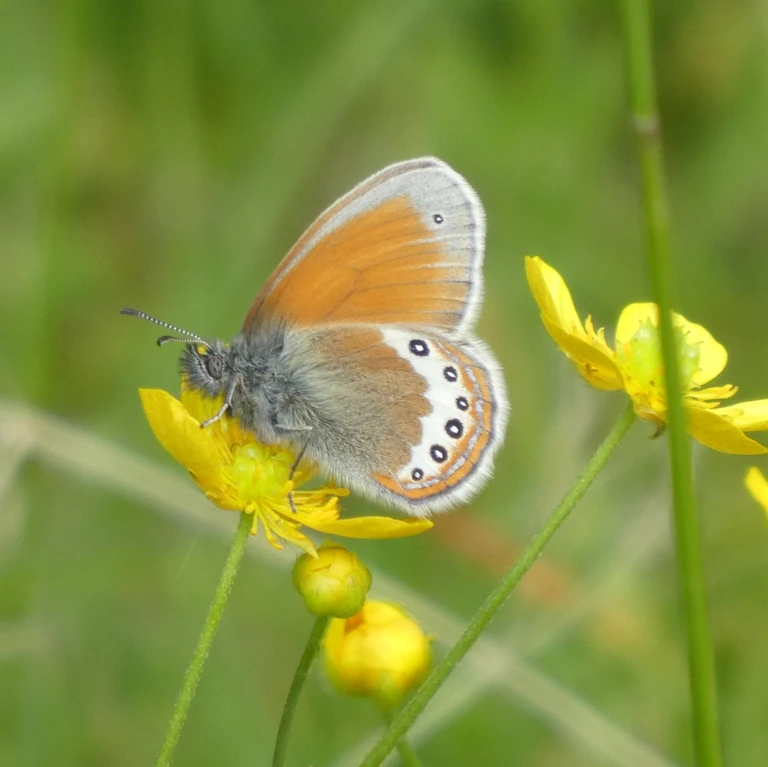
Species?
Coenonympha gardetta
